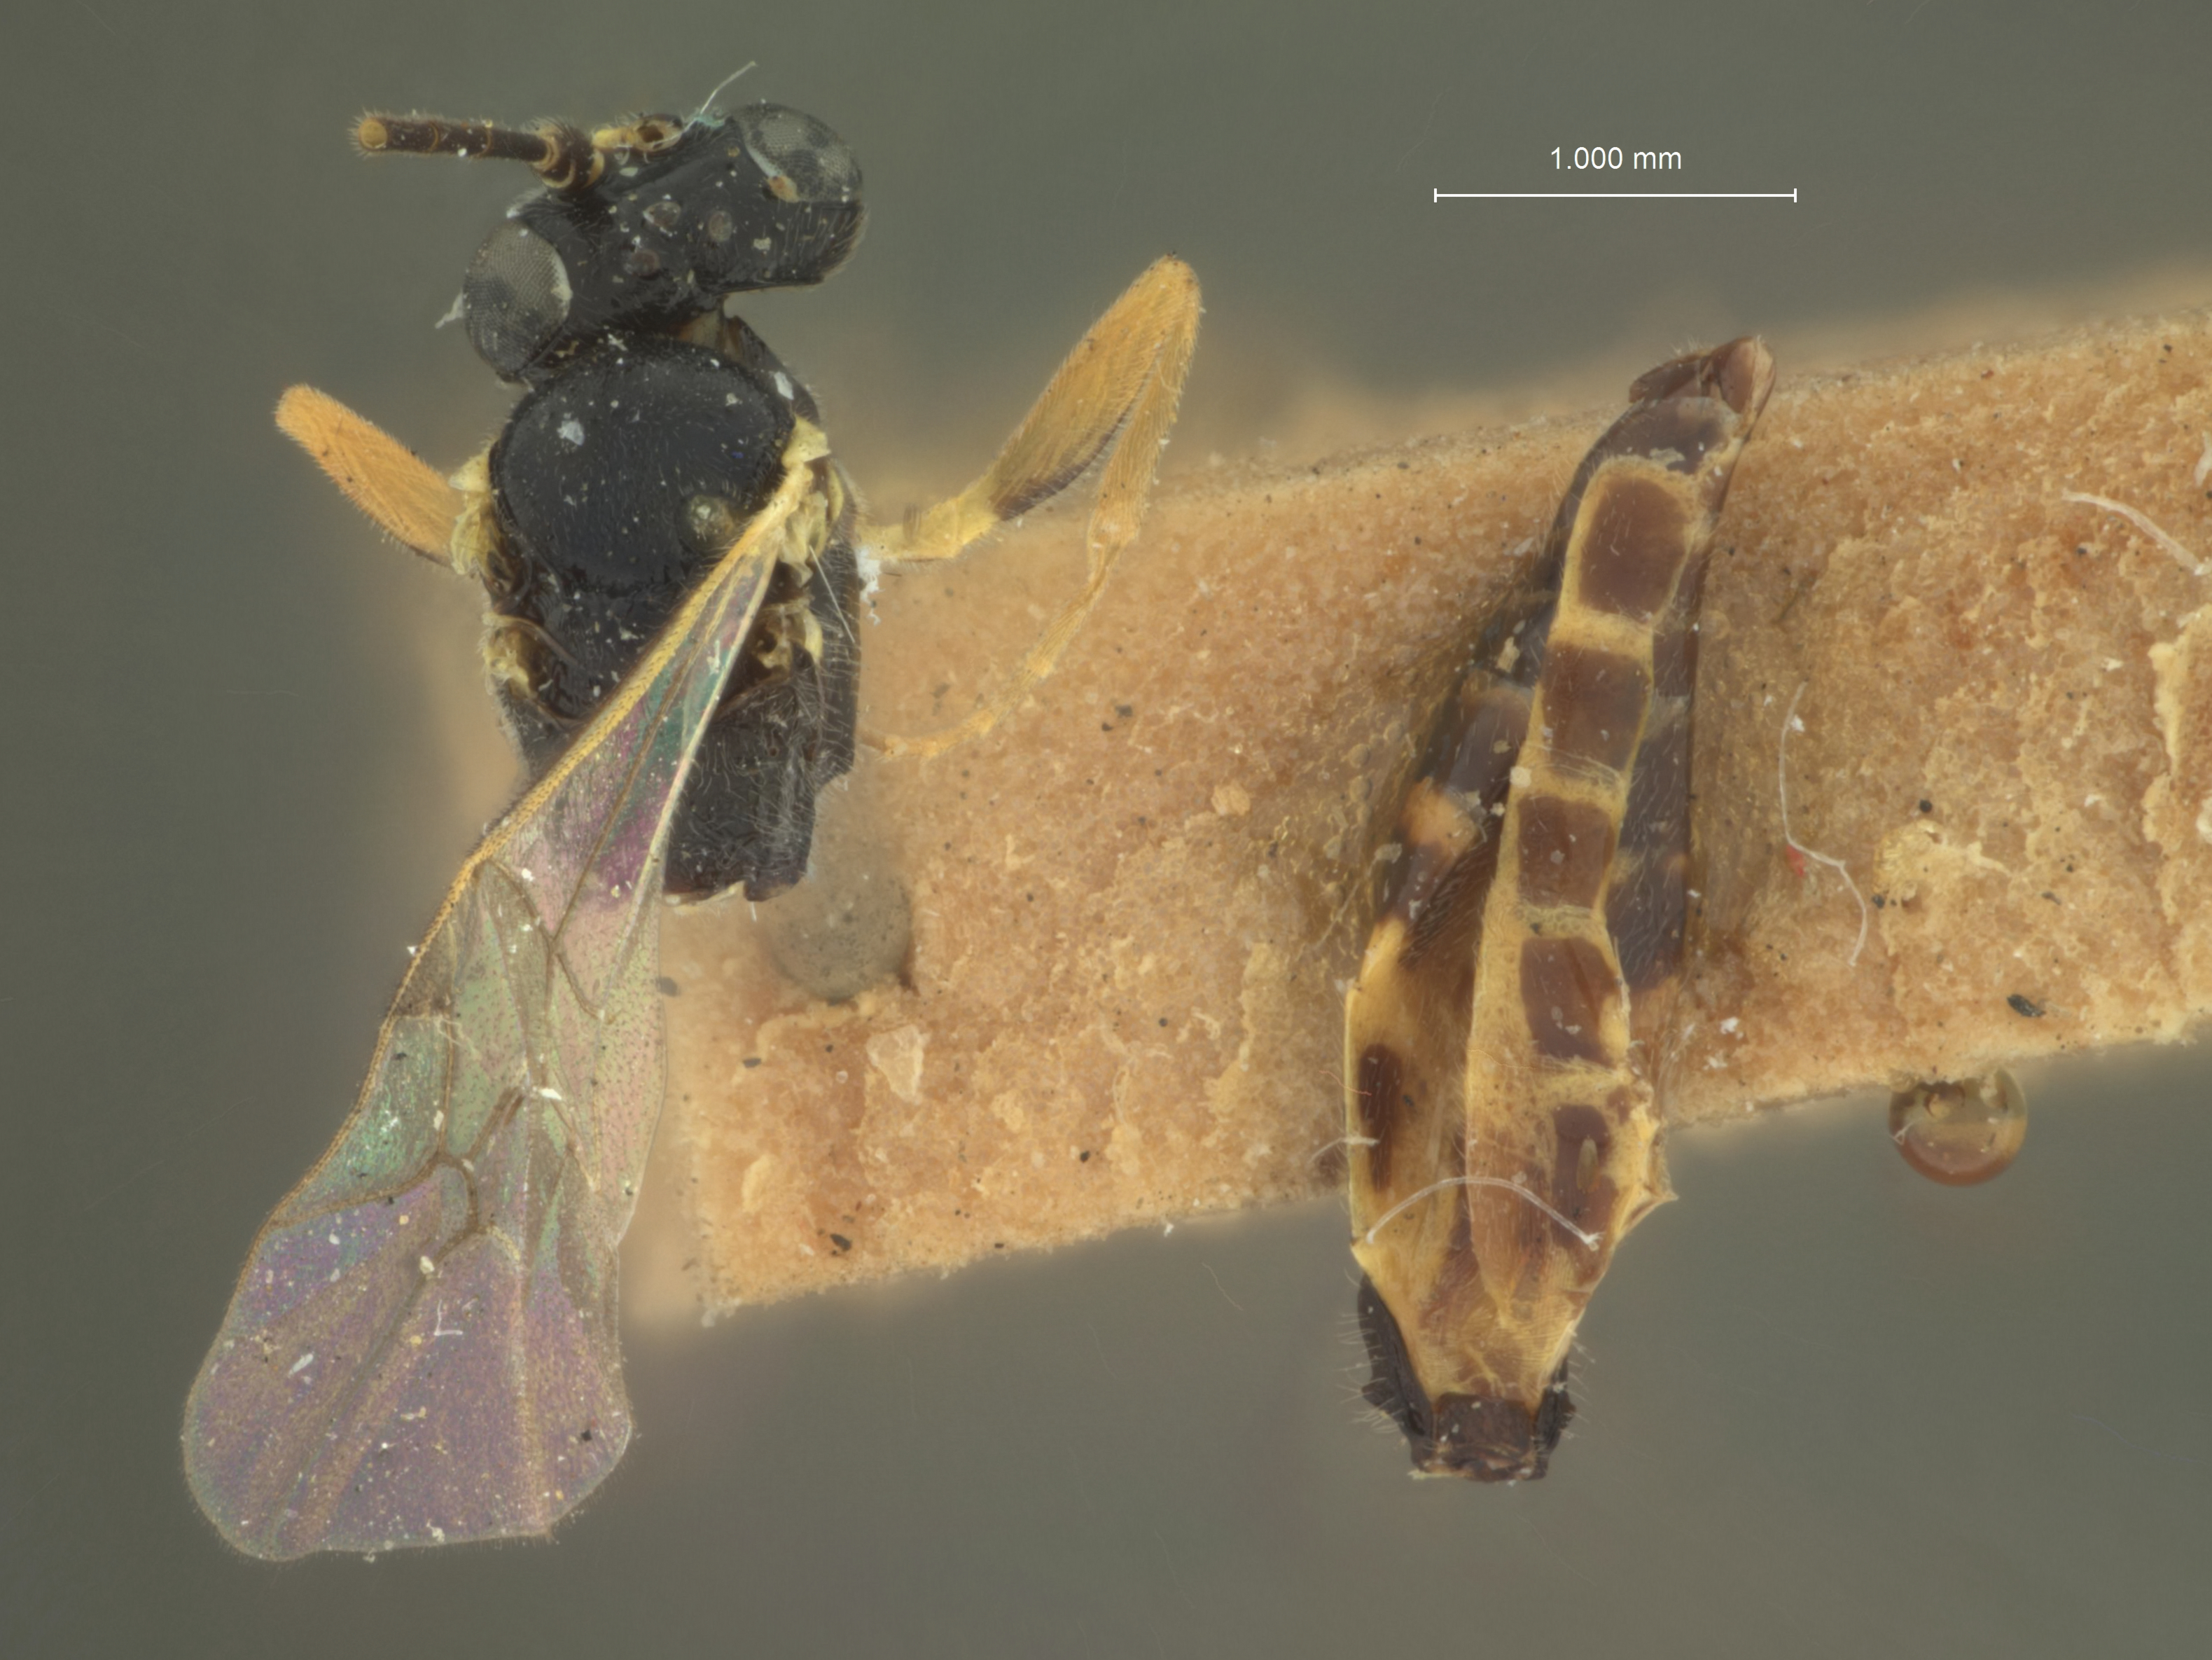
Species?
Promethes unicinctus
